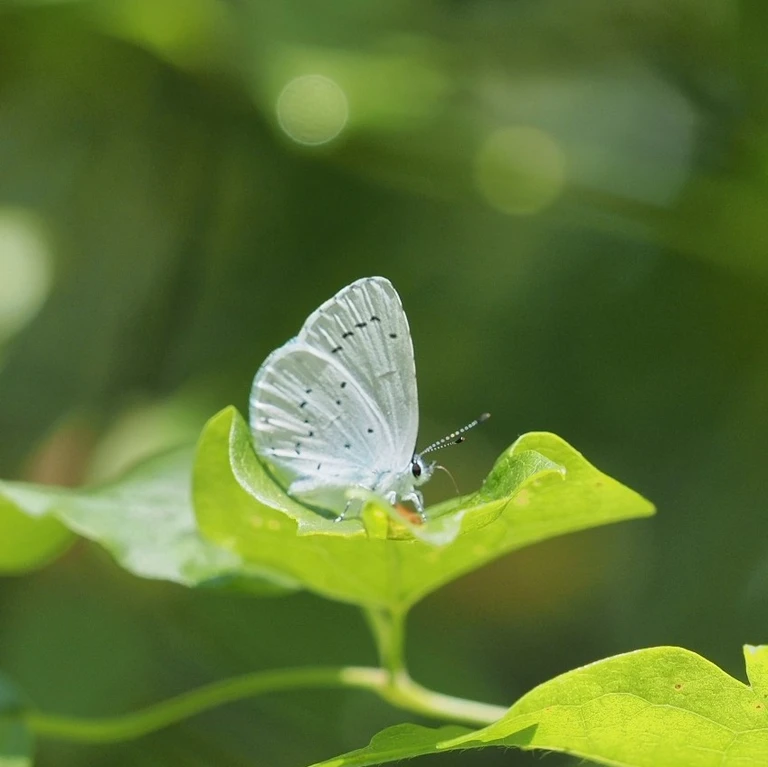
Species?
Celastrina argiolus
